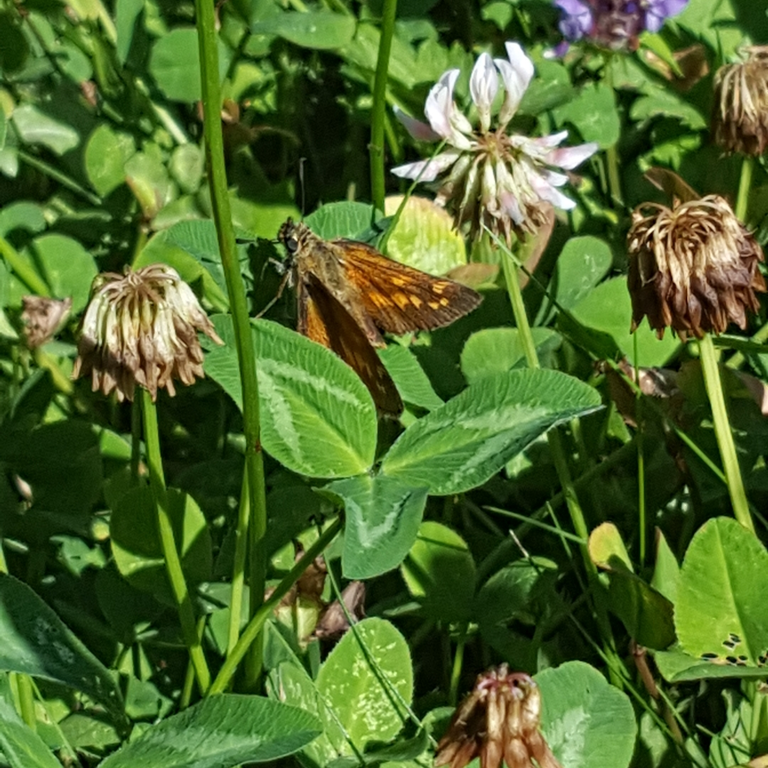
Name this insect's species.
Ochlodes sylvanus (also Ochlodes venata)
